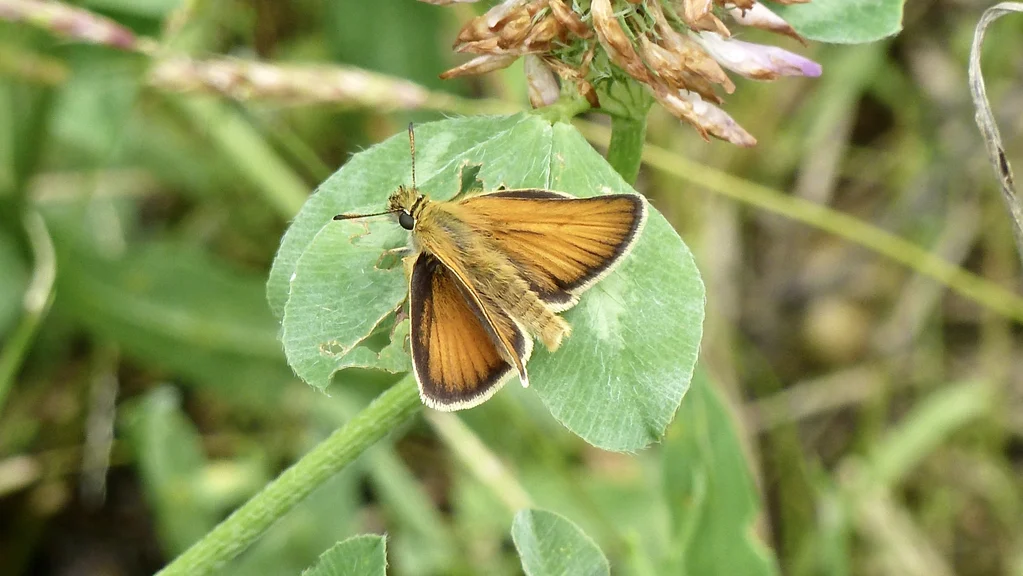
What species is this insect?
Thymelicus lineola
